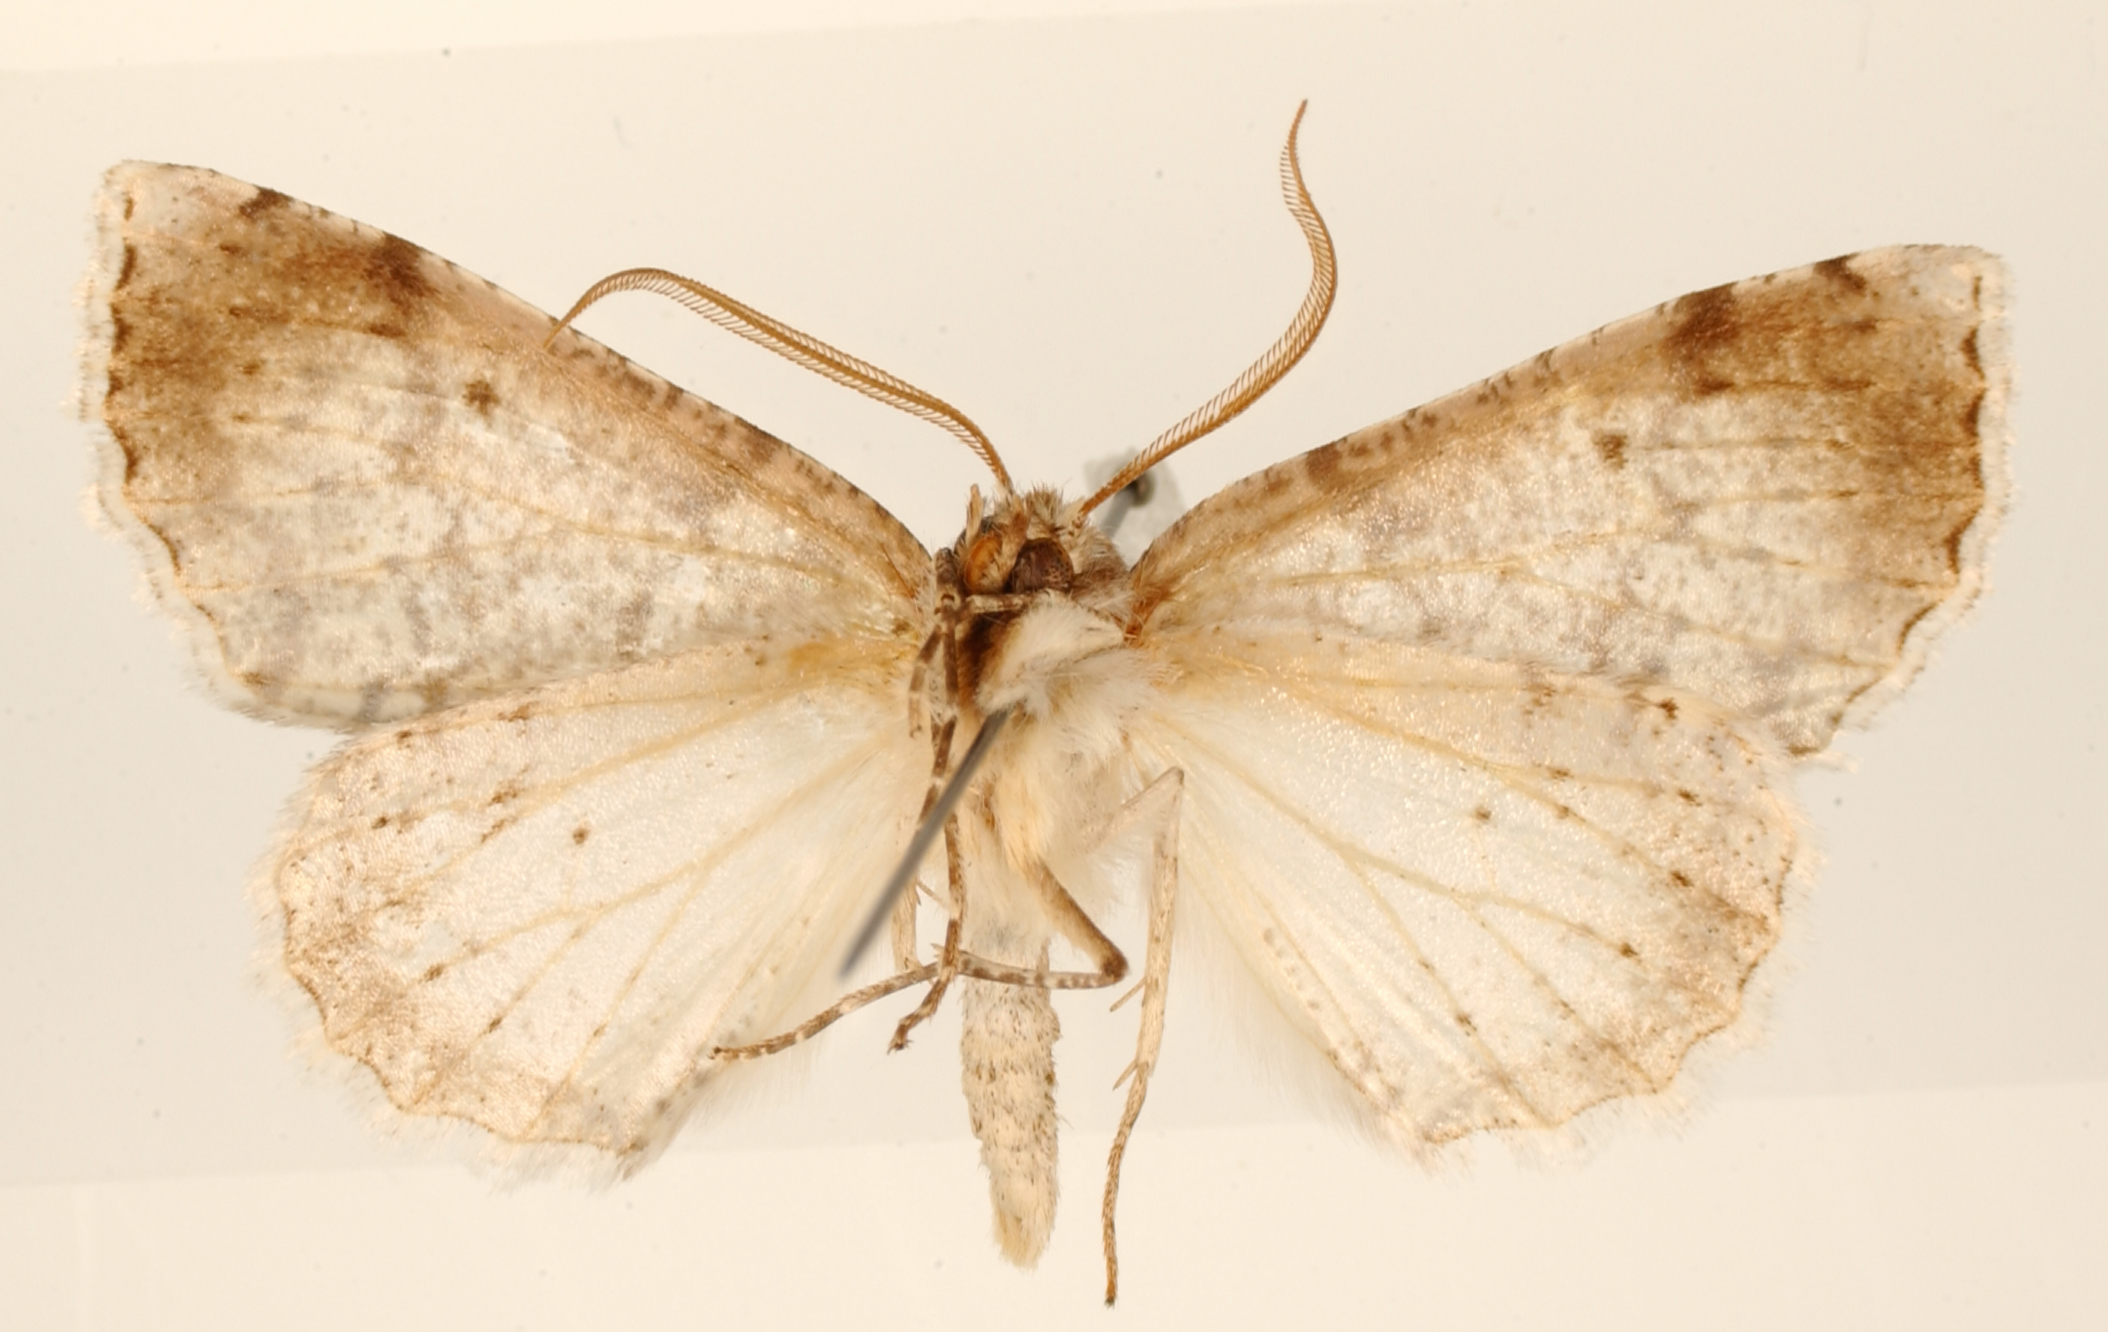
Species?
Brachyctenistis planilineata
